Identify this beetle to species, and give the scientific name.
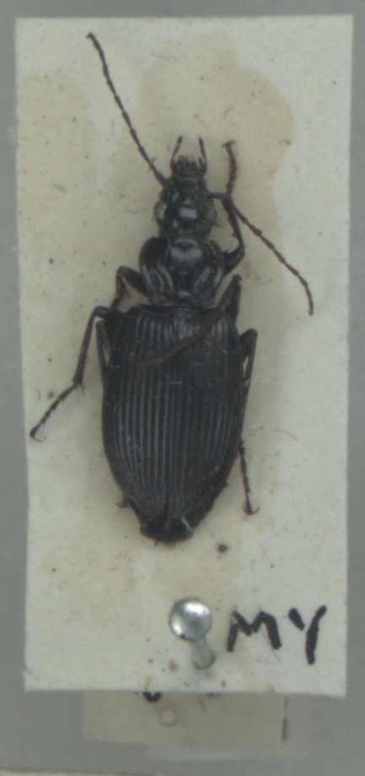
Platynus assimilis
